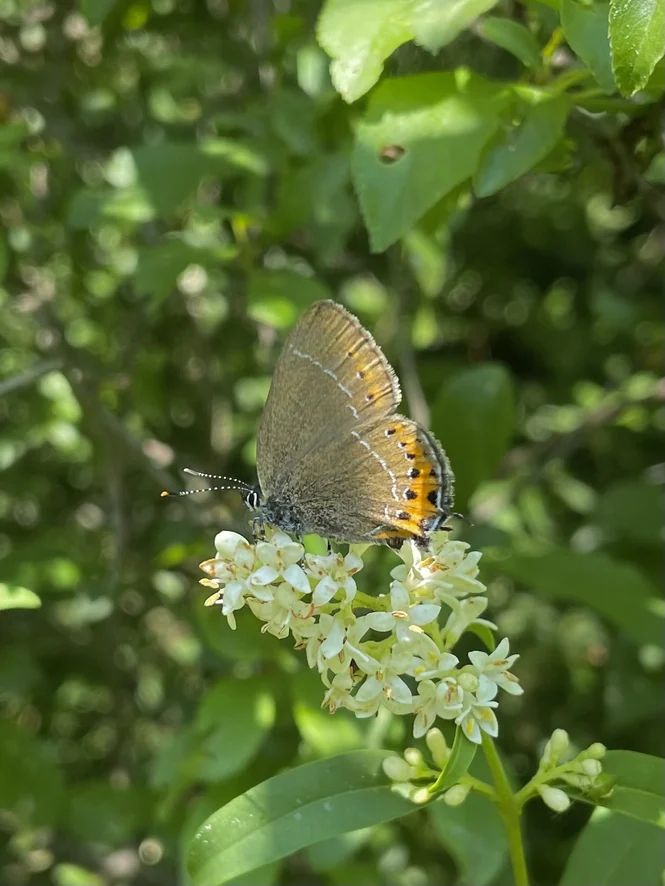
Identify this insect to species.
Satyrium pruni (also Fixsenia pruni)
